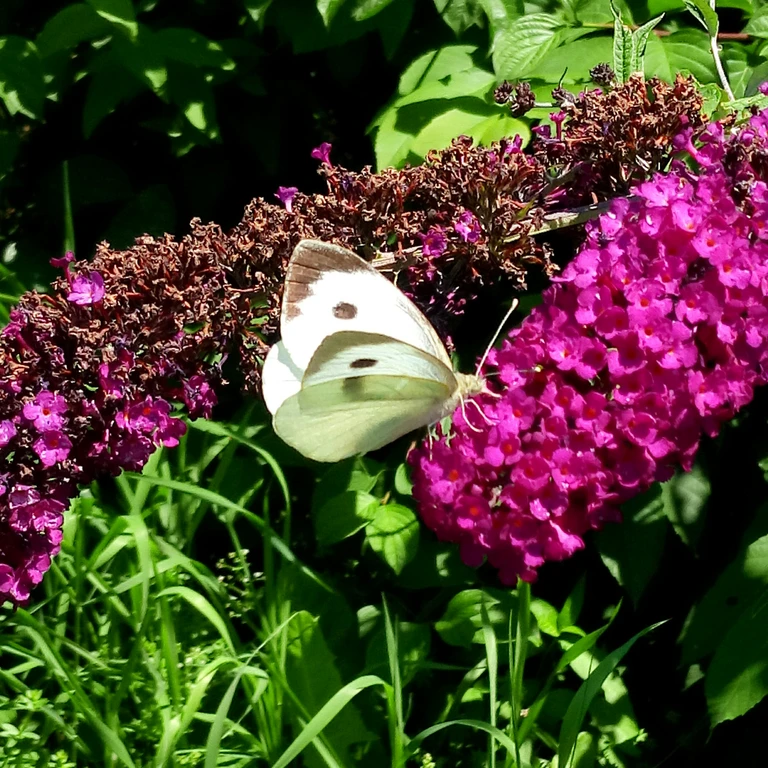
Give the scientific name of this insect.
Pieris brassicae
